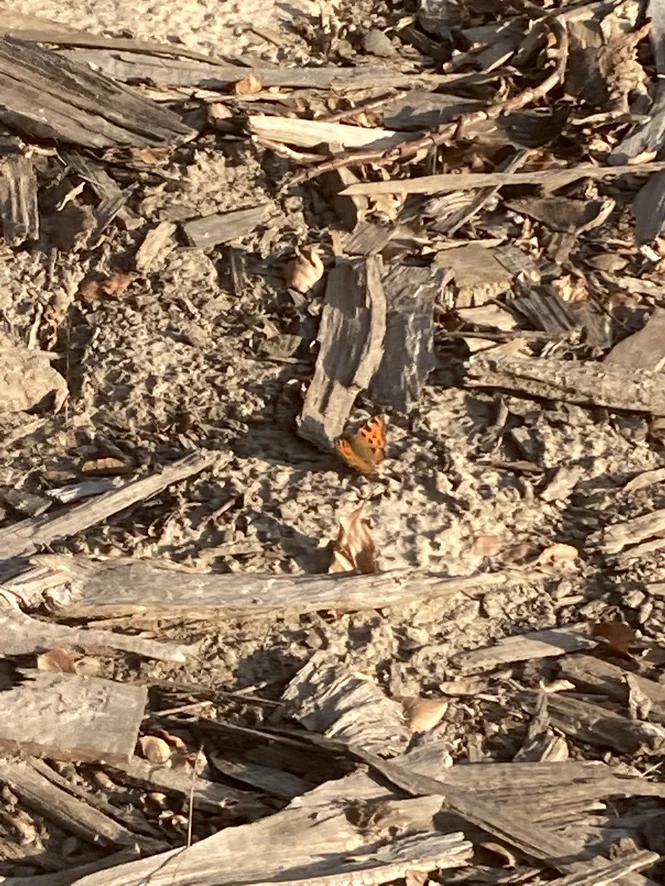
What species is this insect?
Nymphalis polychloros
